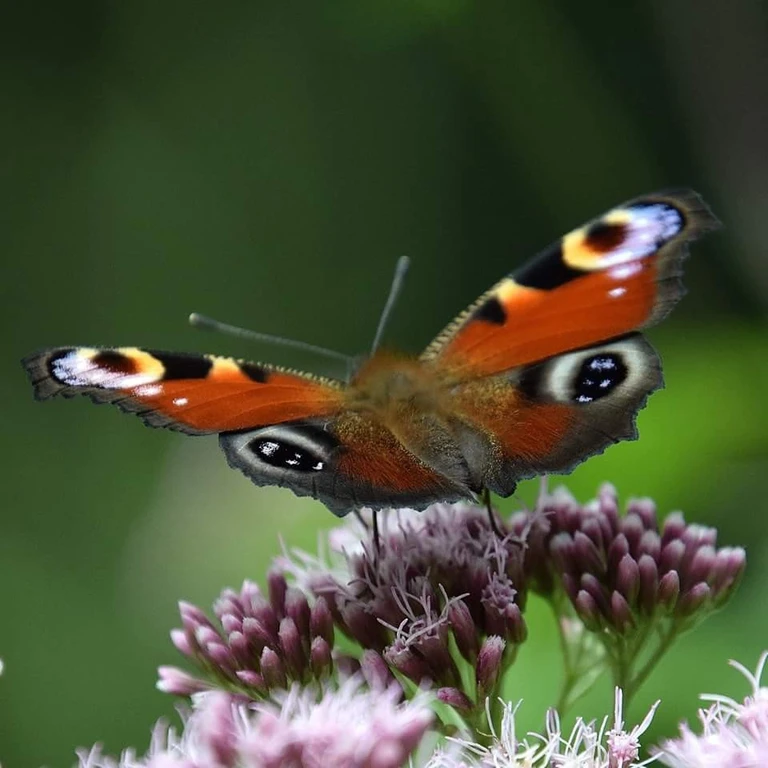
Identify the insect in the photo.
Aglais io
